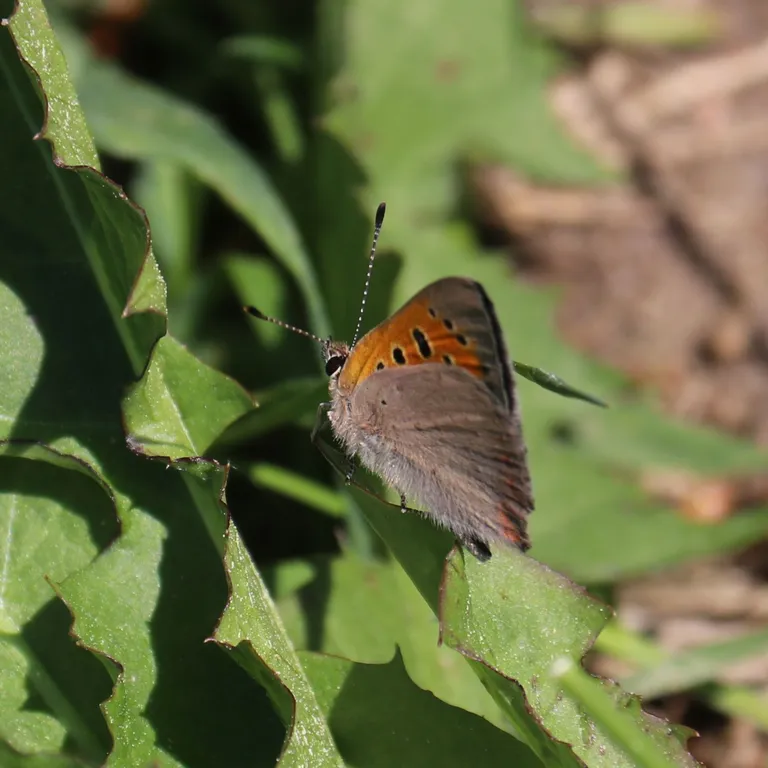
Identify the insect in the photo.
Lycaena phlaeas
